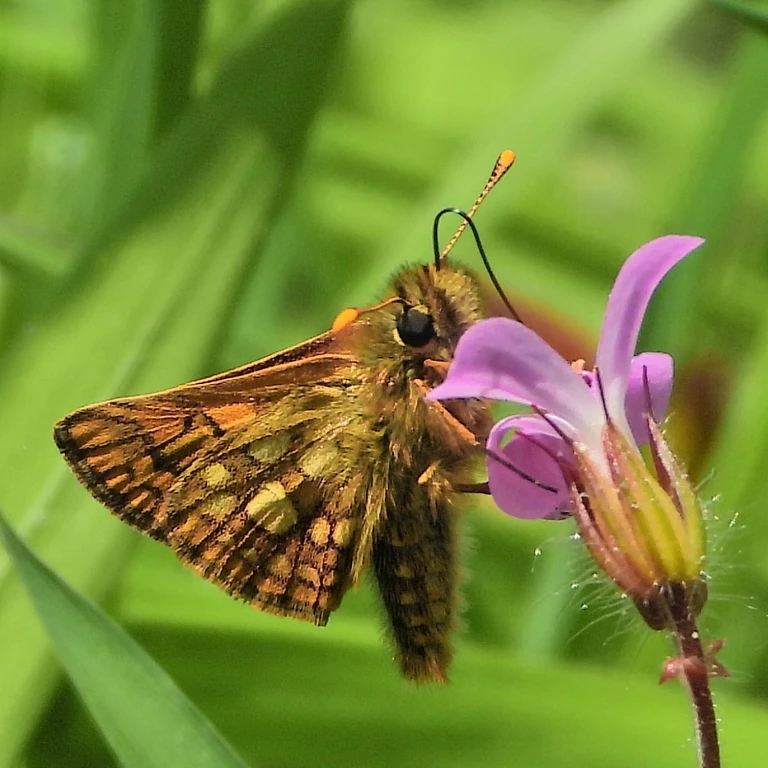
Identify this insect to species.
Carterocephalus palaemon
